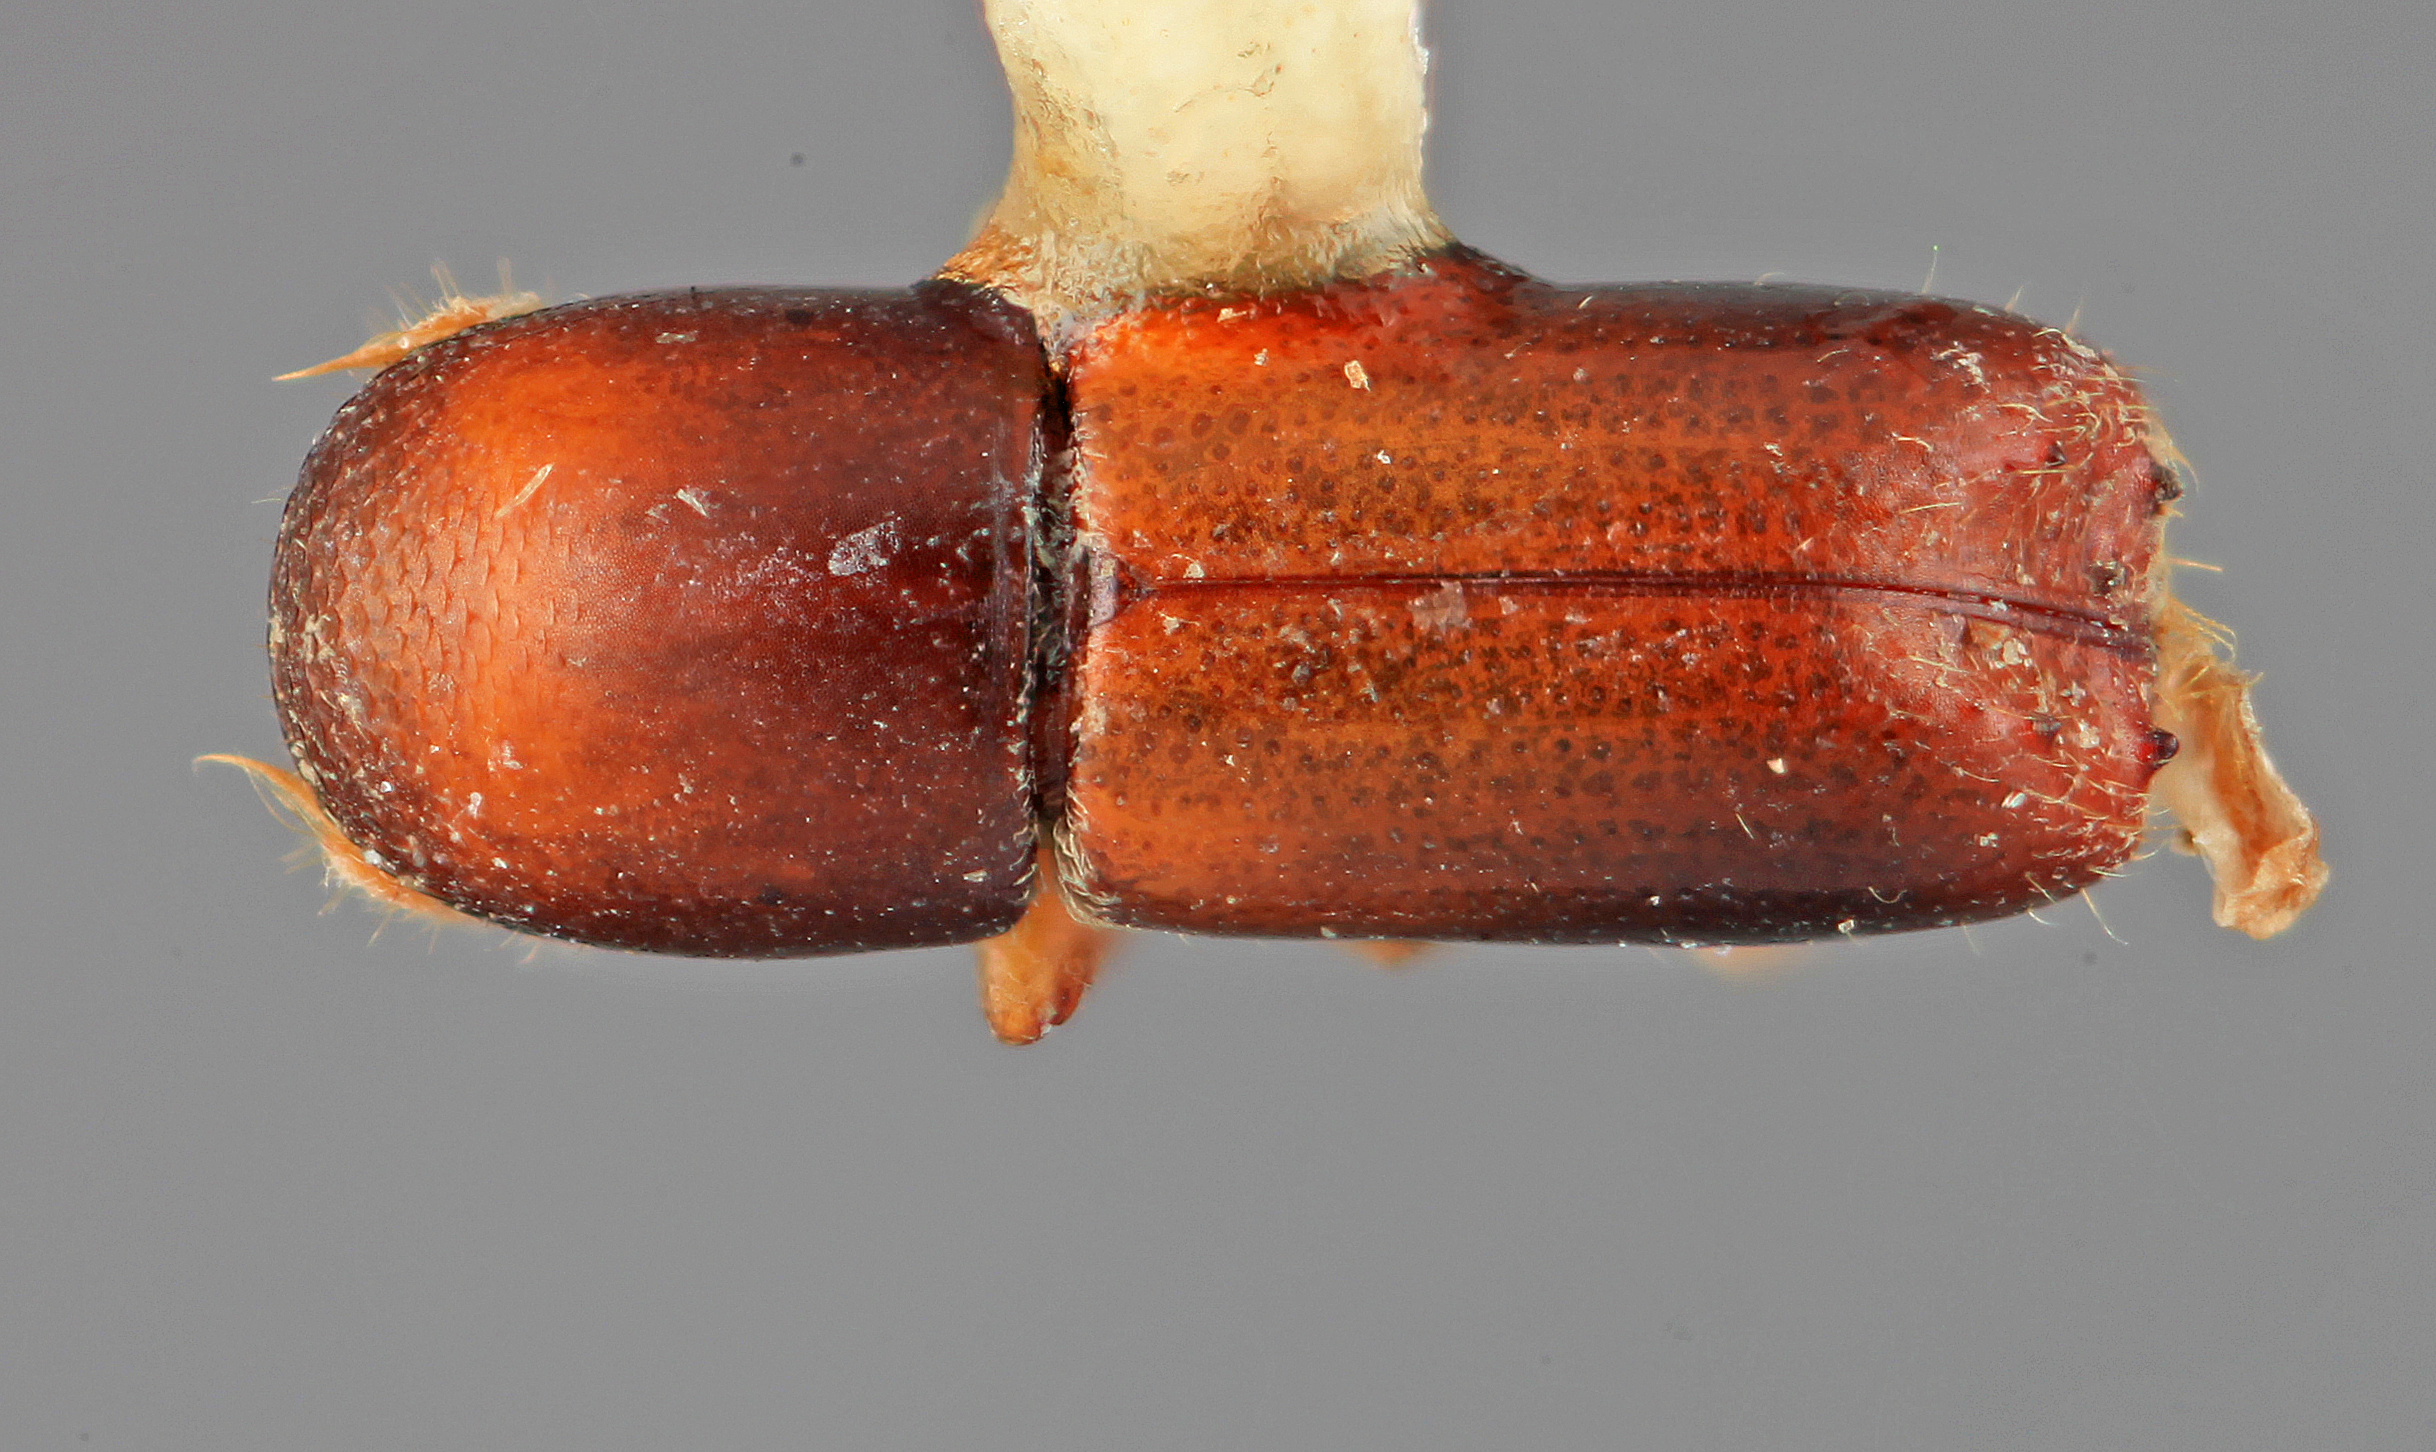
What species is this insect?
Monarthrum fastigiorum
